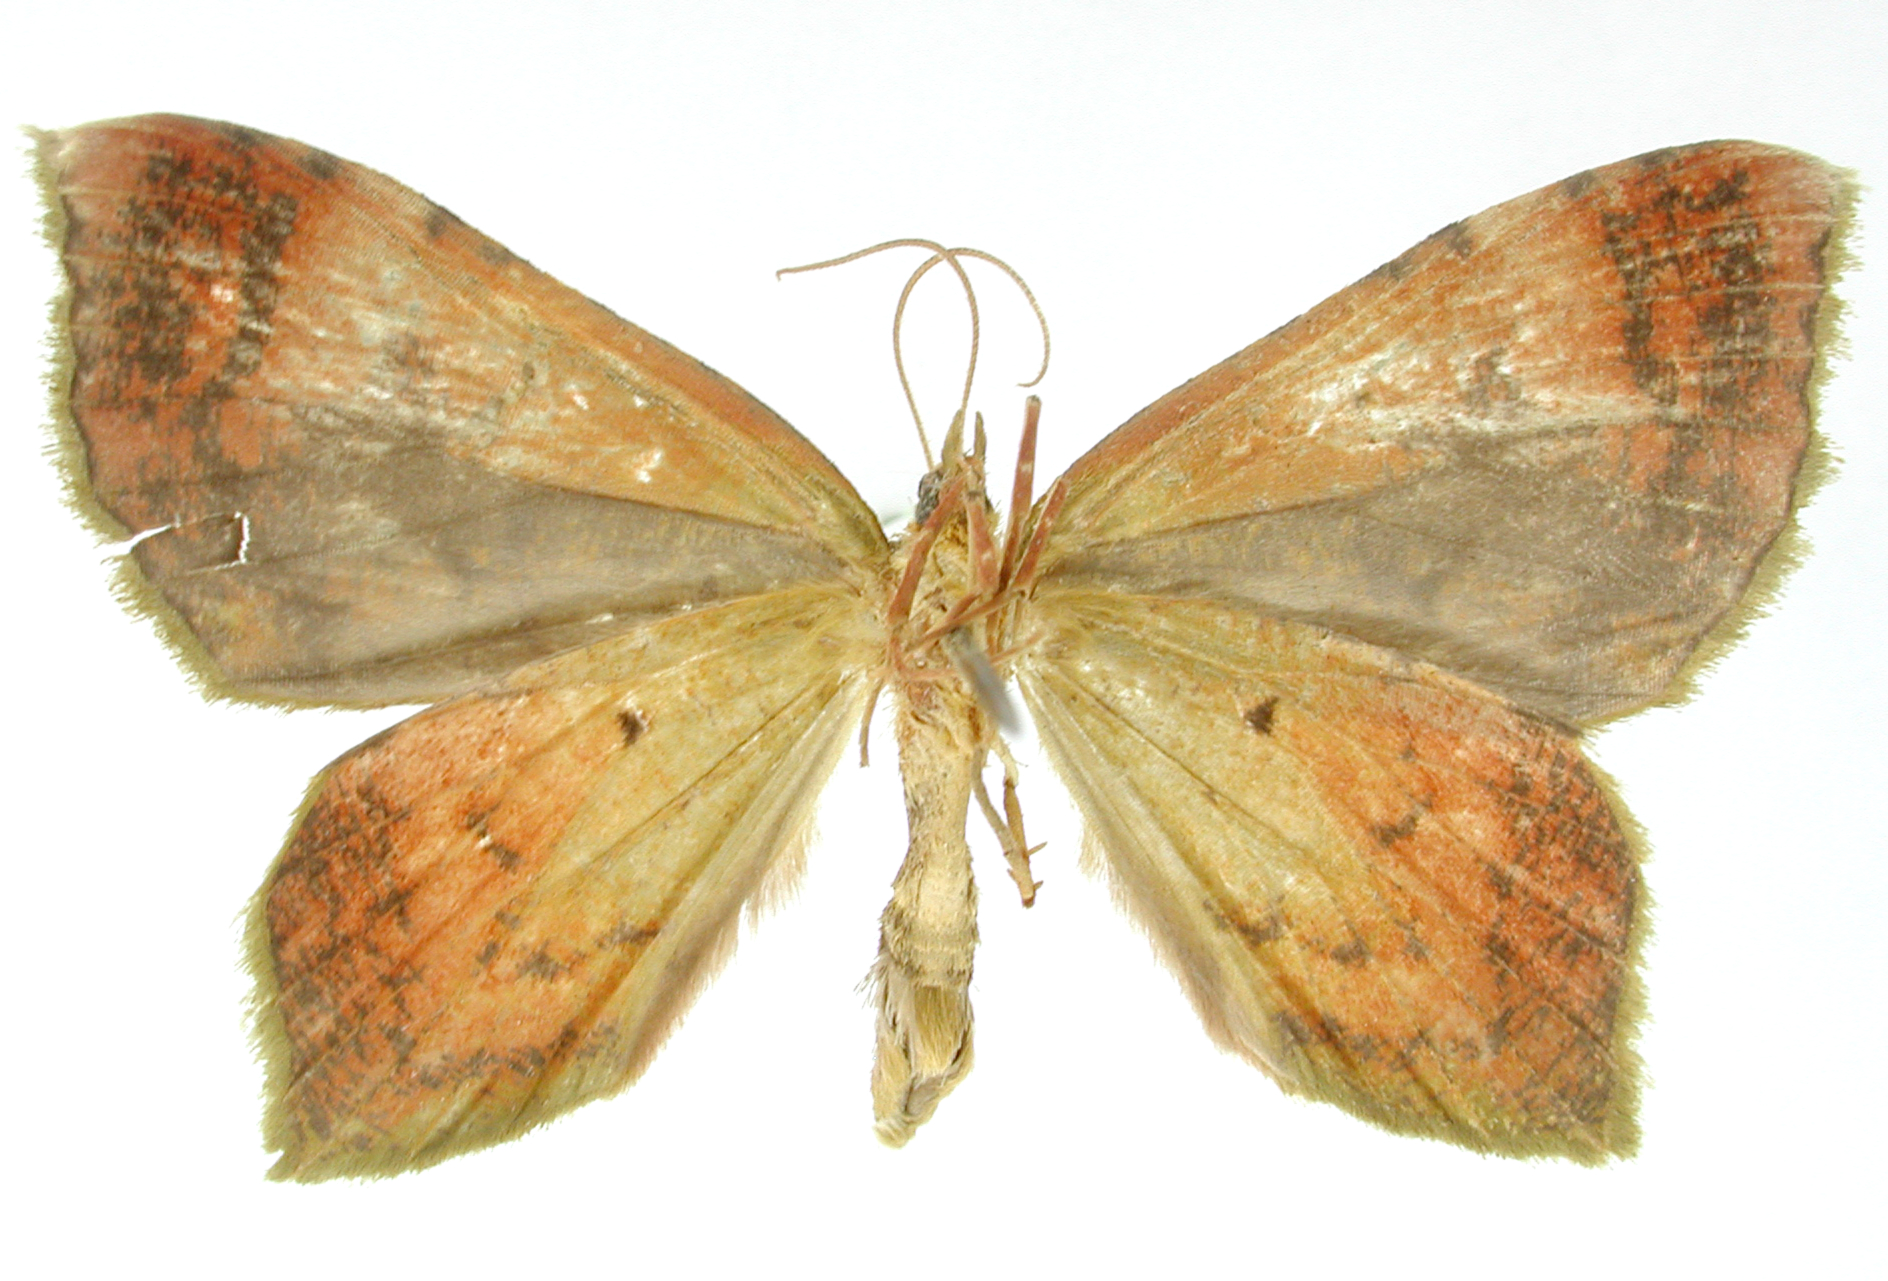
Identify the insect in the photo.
Eriopygidia caudata
